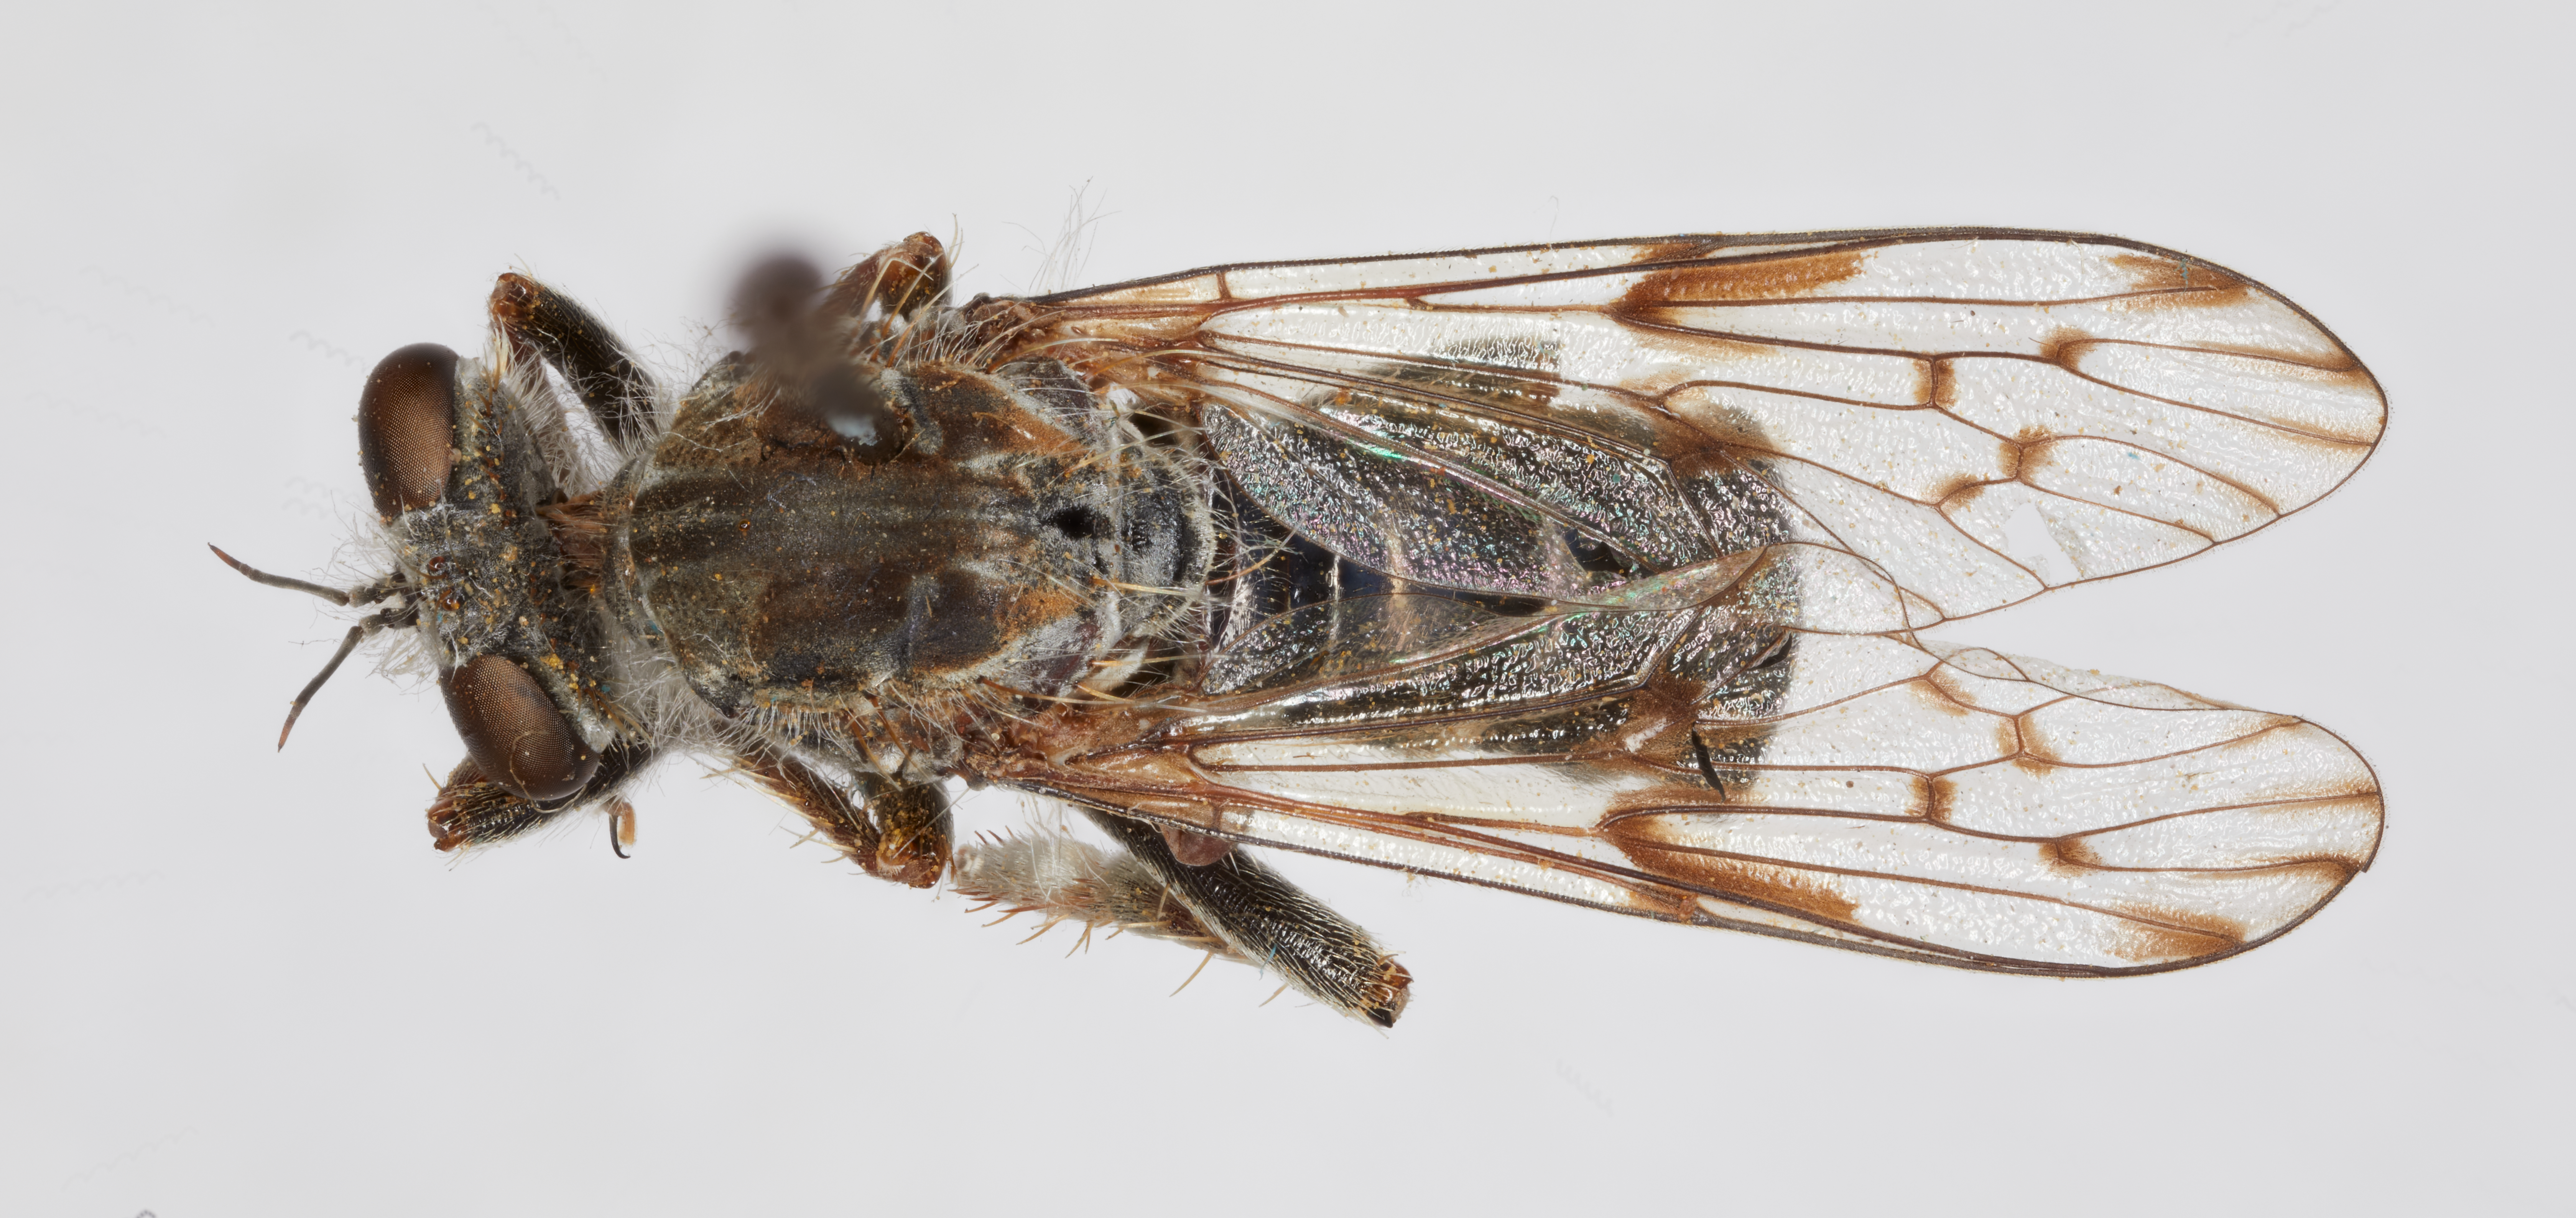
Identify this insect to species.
Nicocles punctipennis
